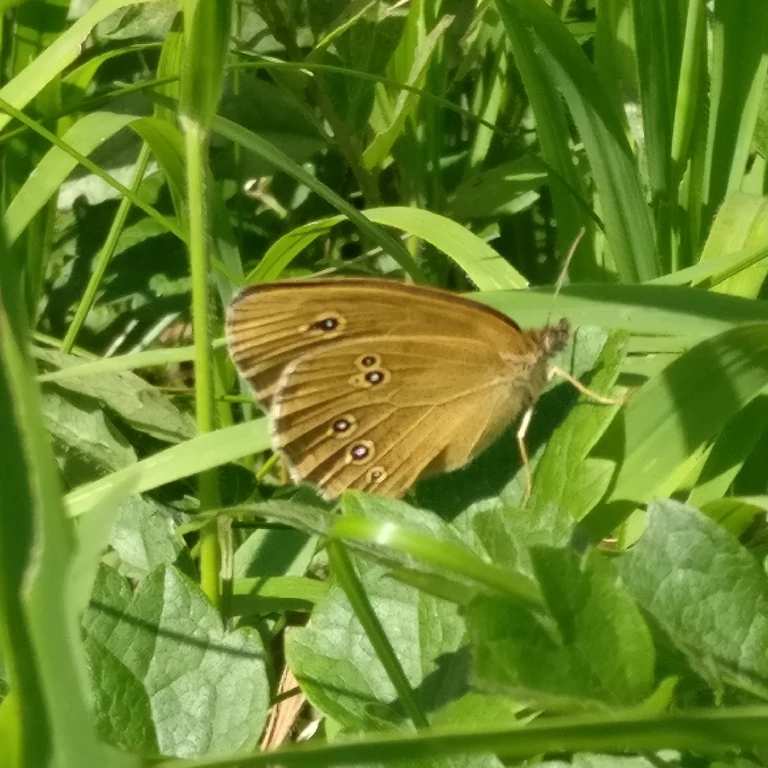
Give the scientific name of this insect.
Aphantopus hyperantus
